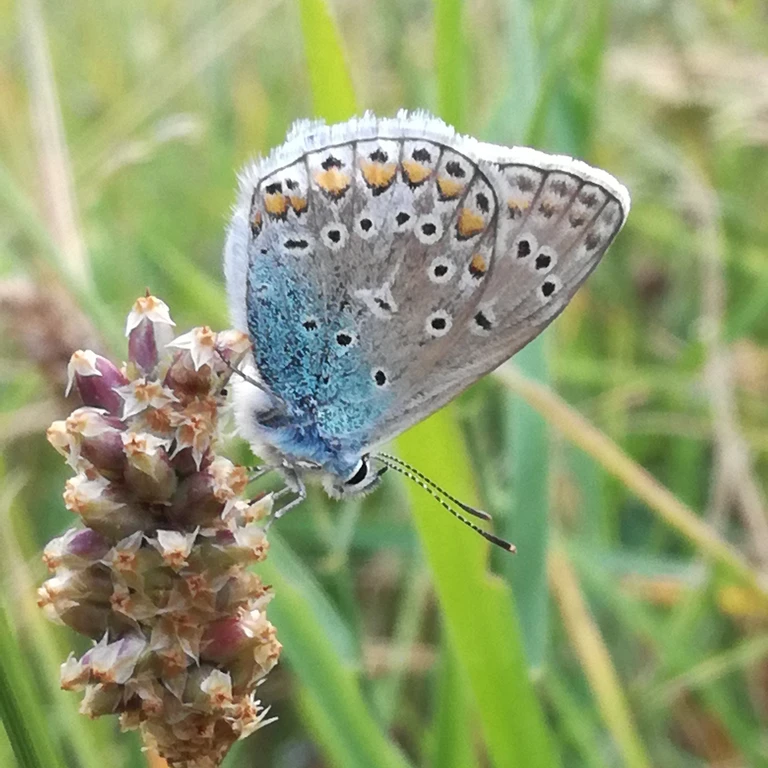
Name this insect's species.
Polyommatus icarus
